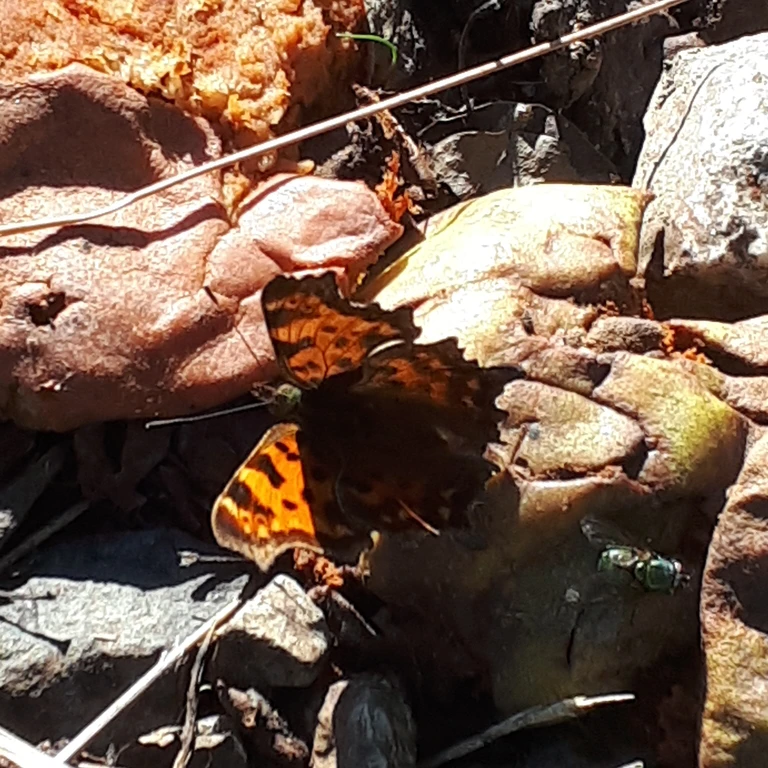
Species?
Polygonia c-album
